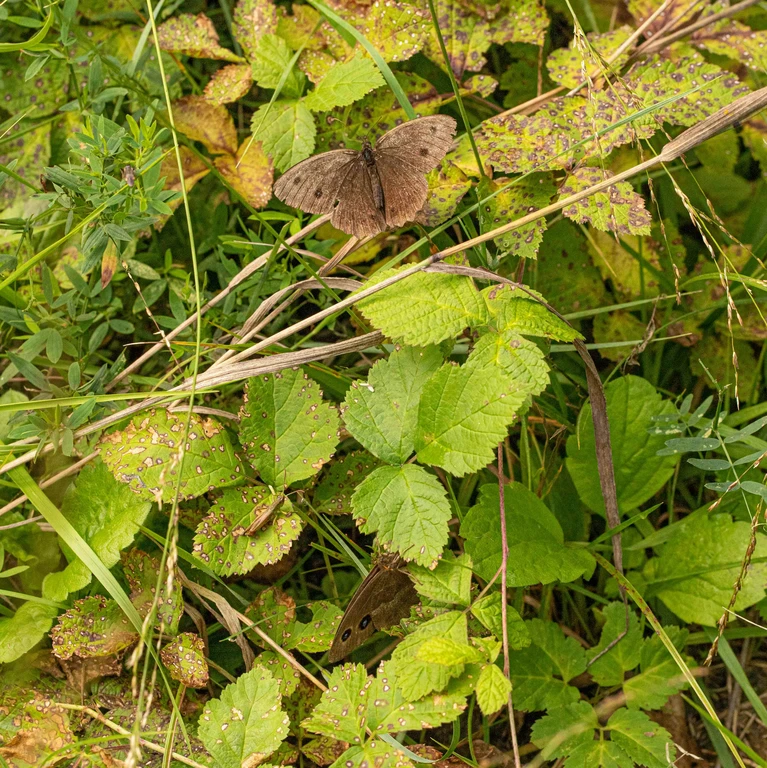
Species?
Minois dryas
